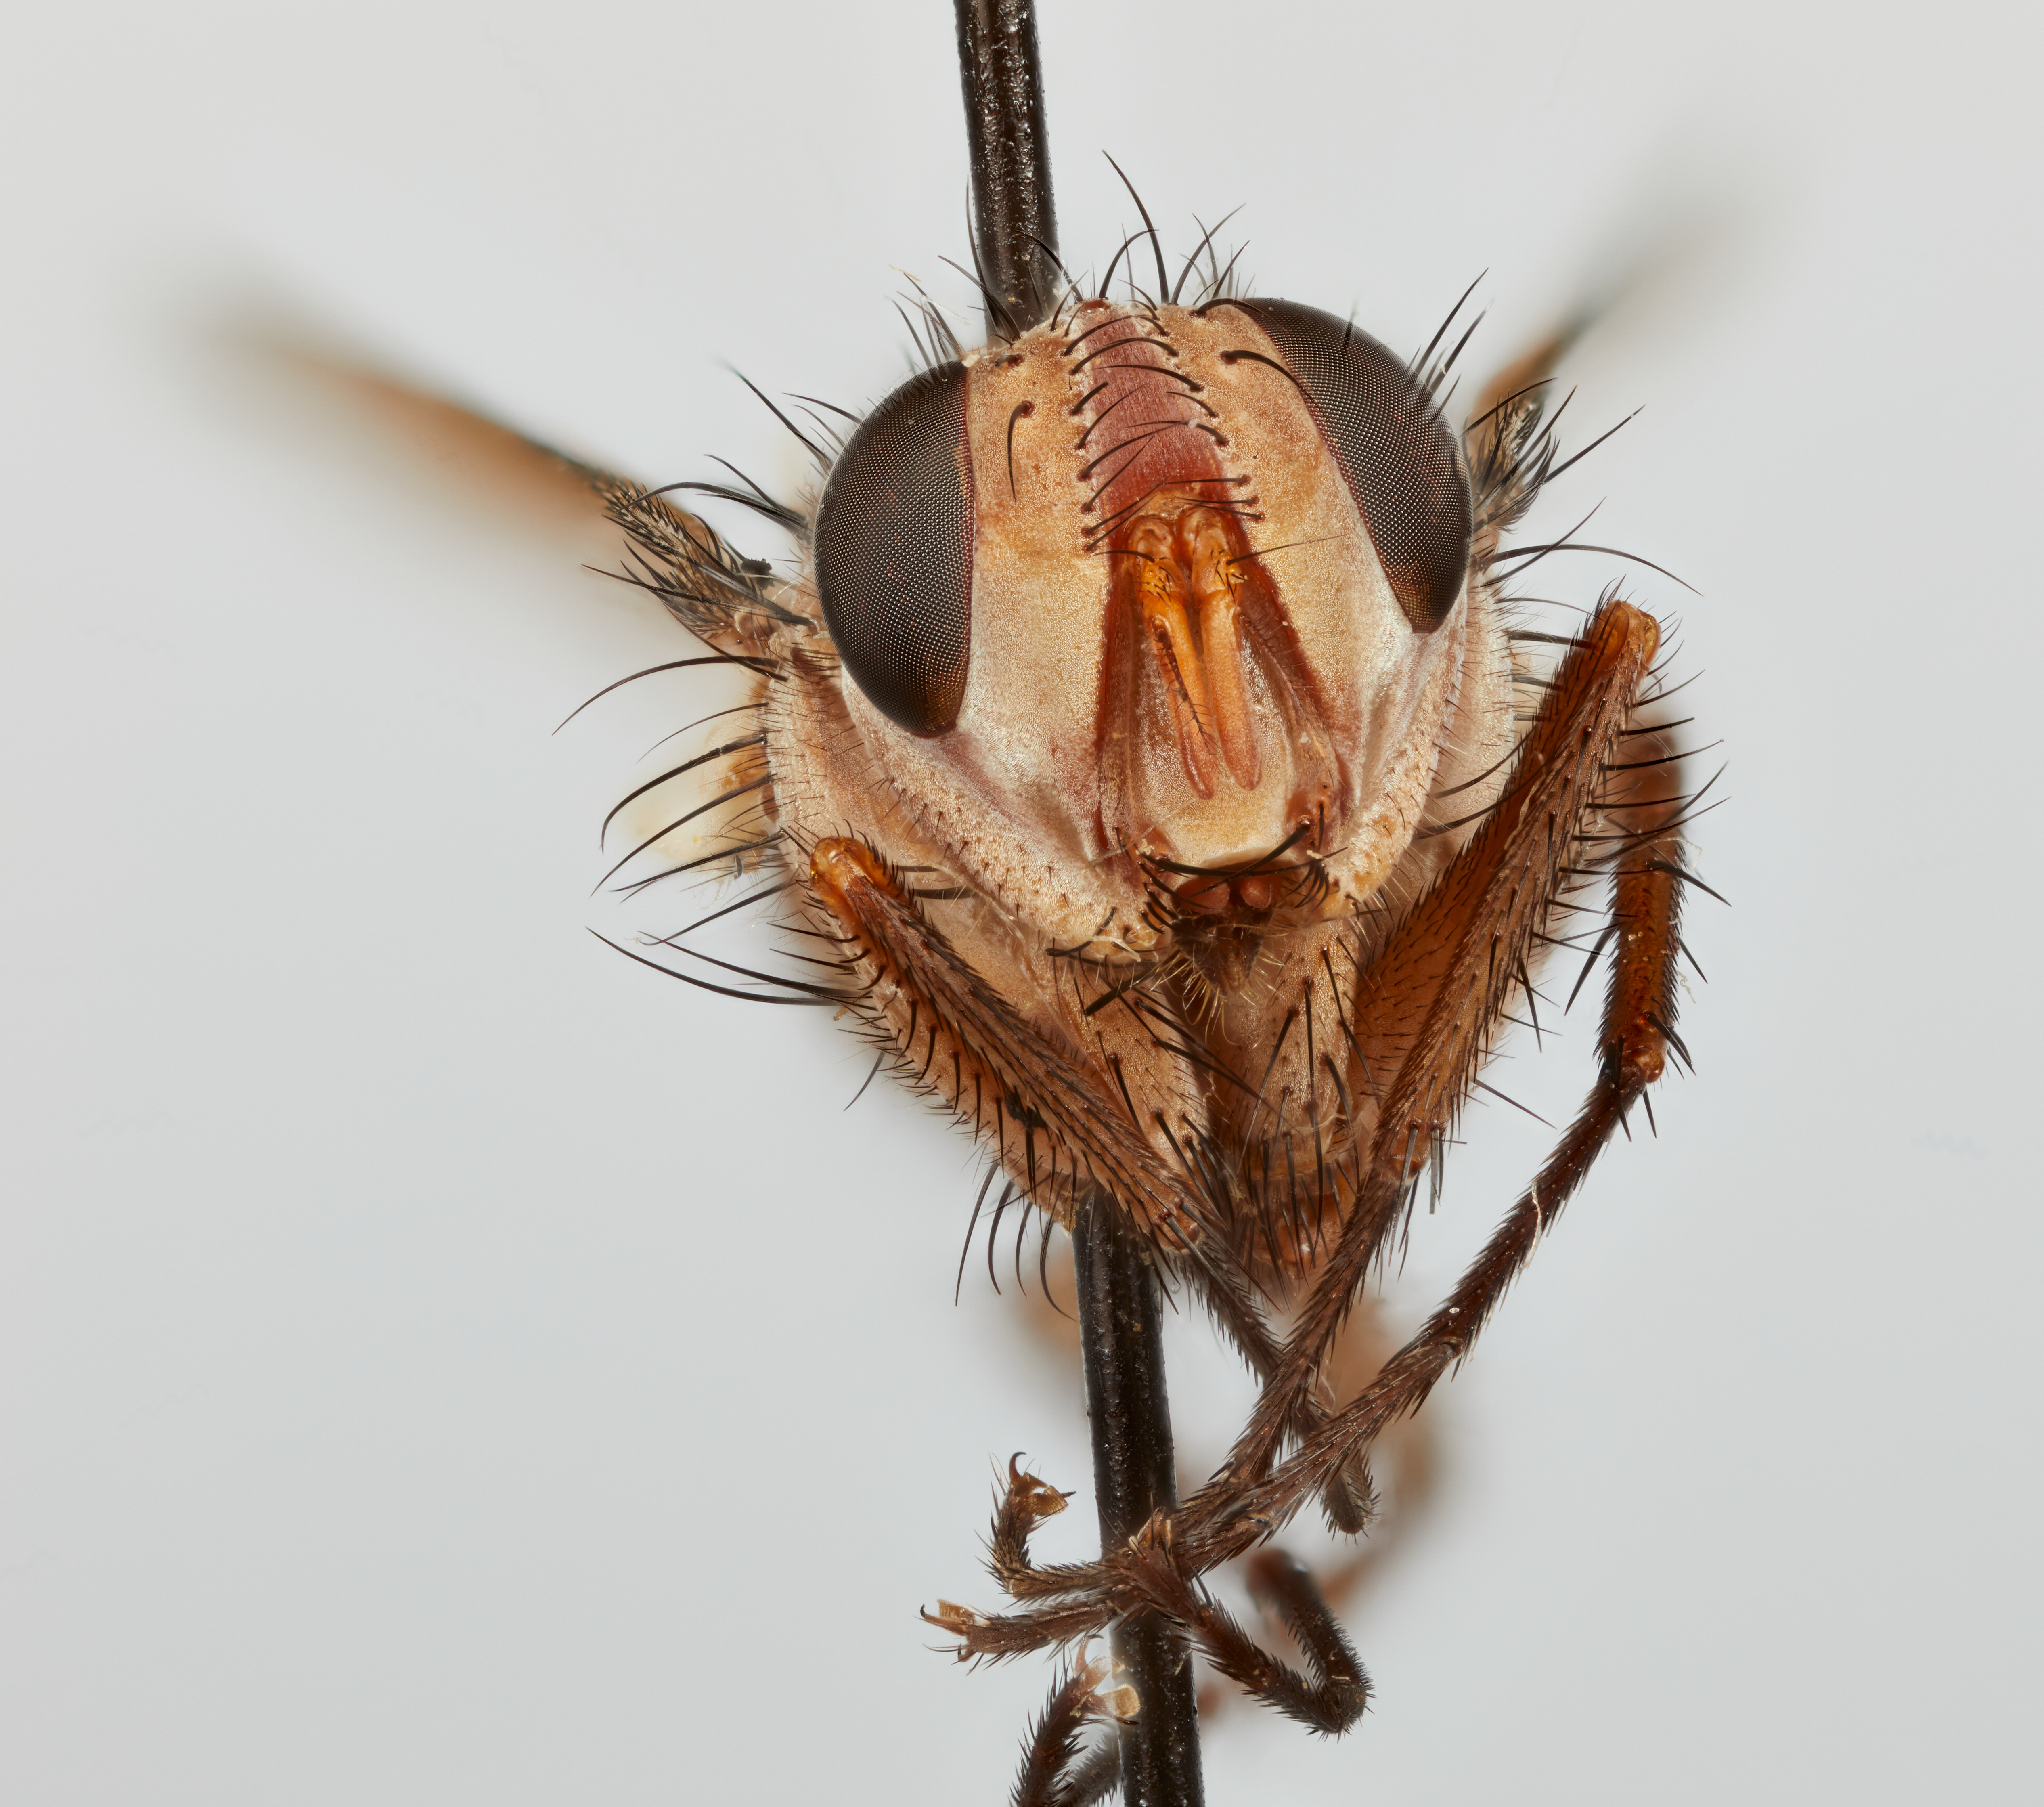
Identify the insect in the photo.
Zelia wildermuthii
